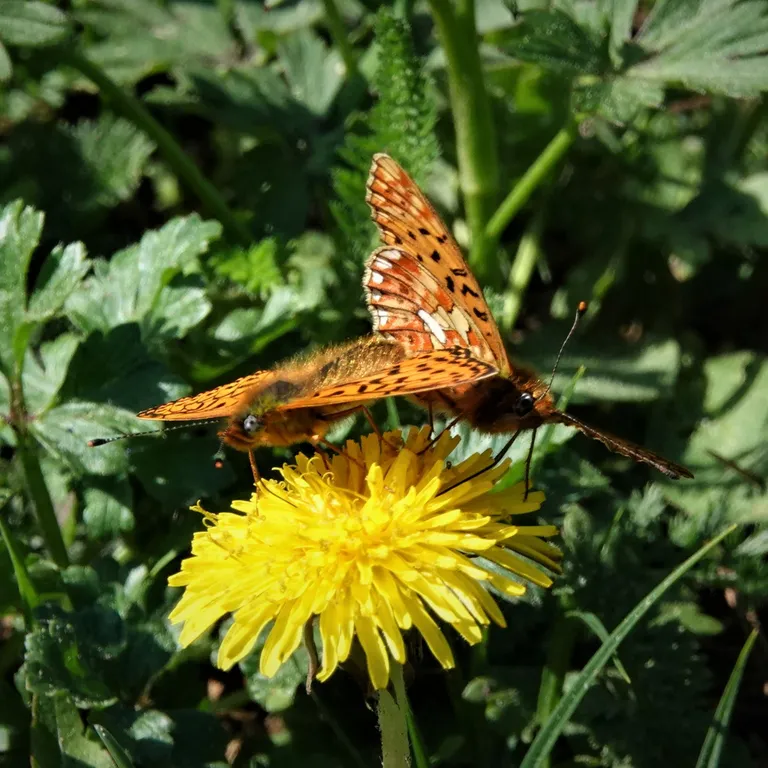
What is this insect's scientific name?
Boloria euphrosyne (also Clossiana euphrosyne)
